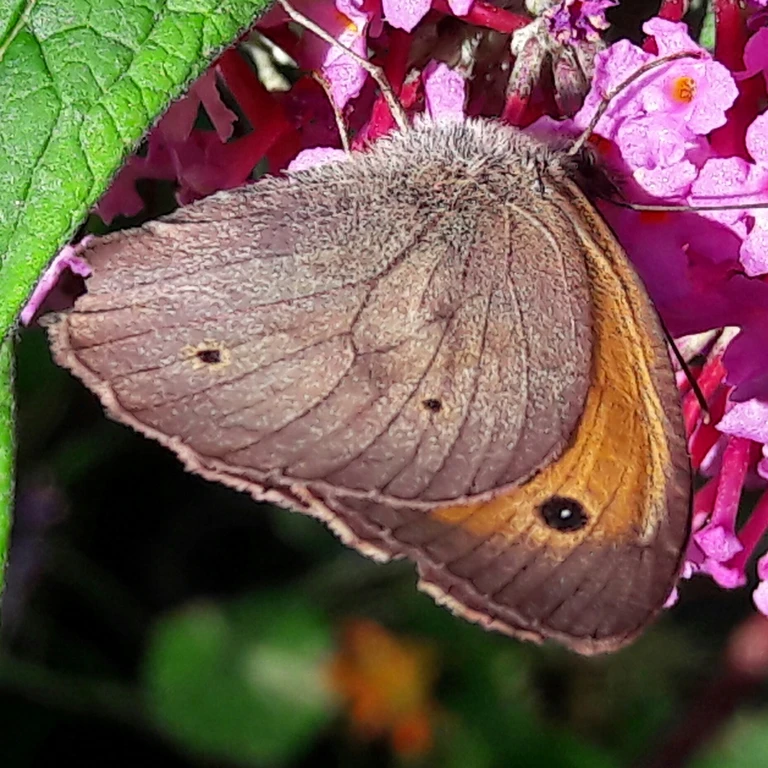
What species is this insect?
Maniola jurtina
